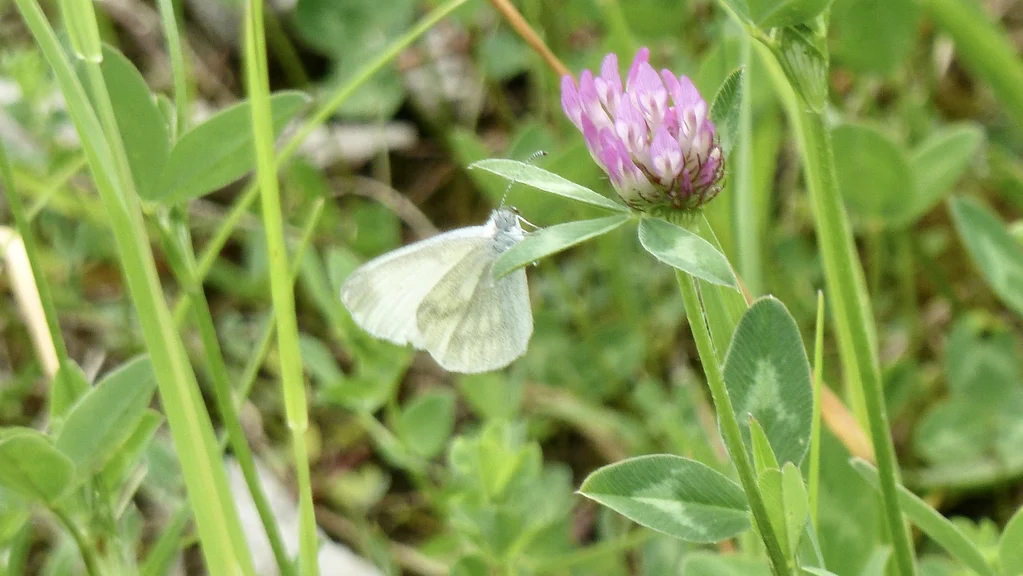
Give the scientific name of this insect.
Leptidea sinapis/juvernica
